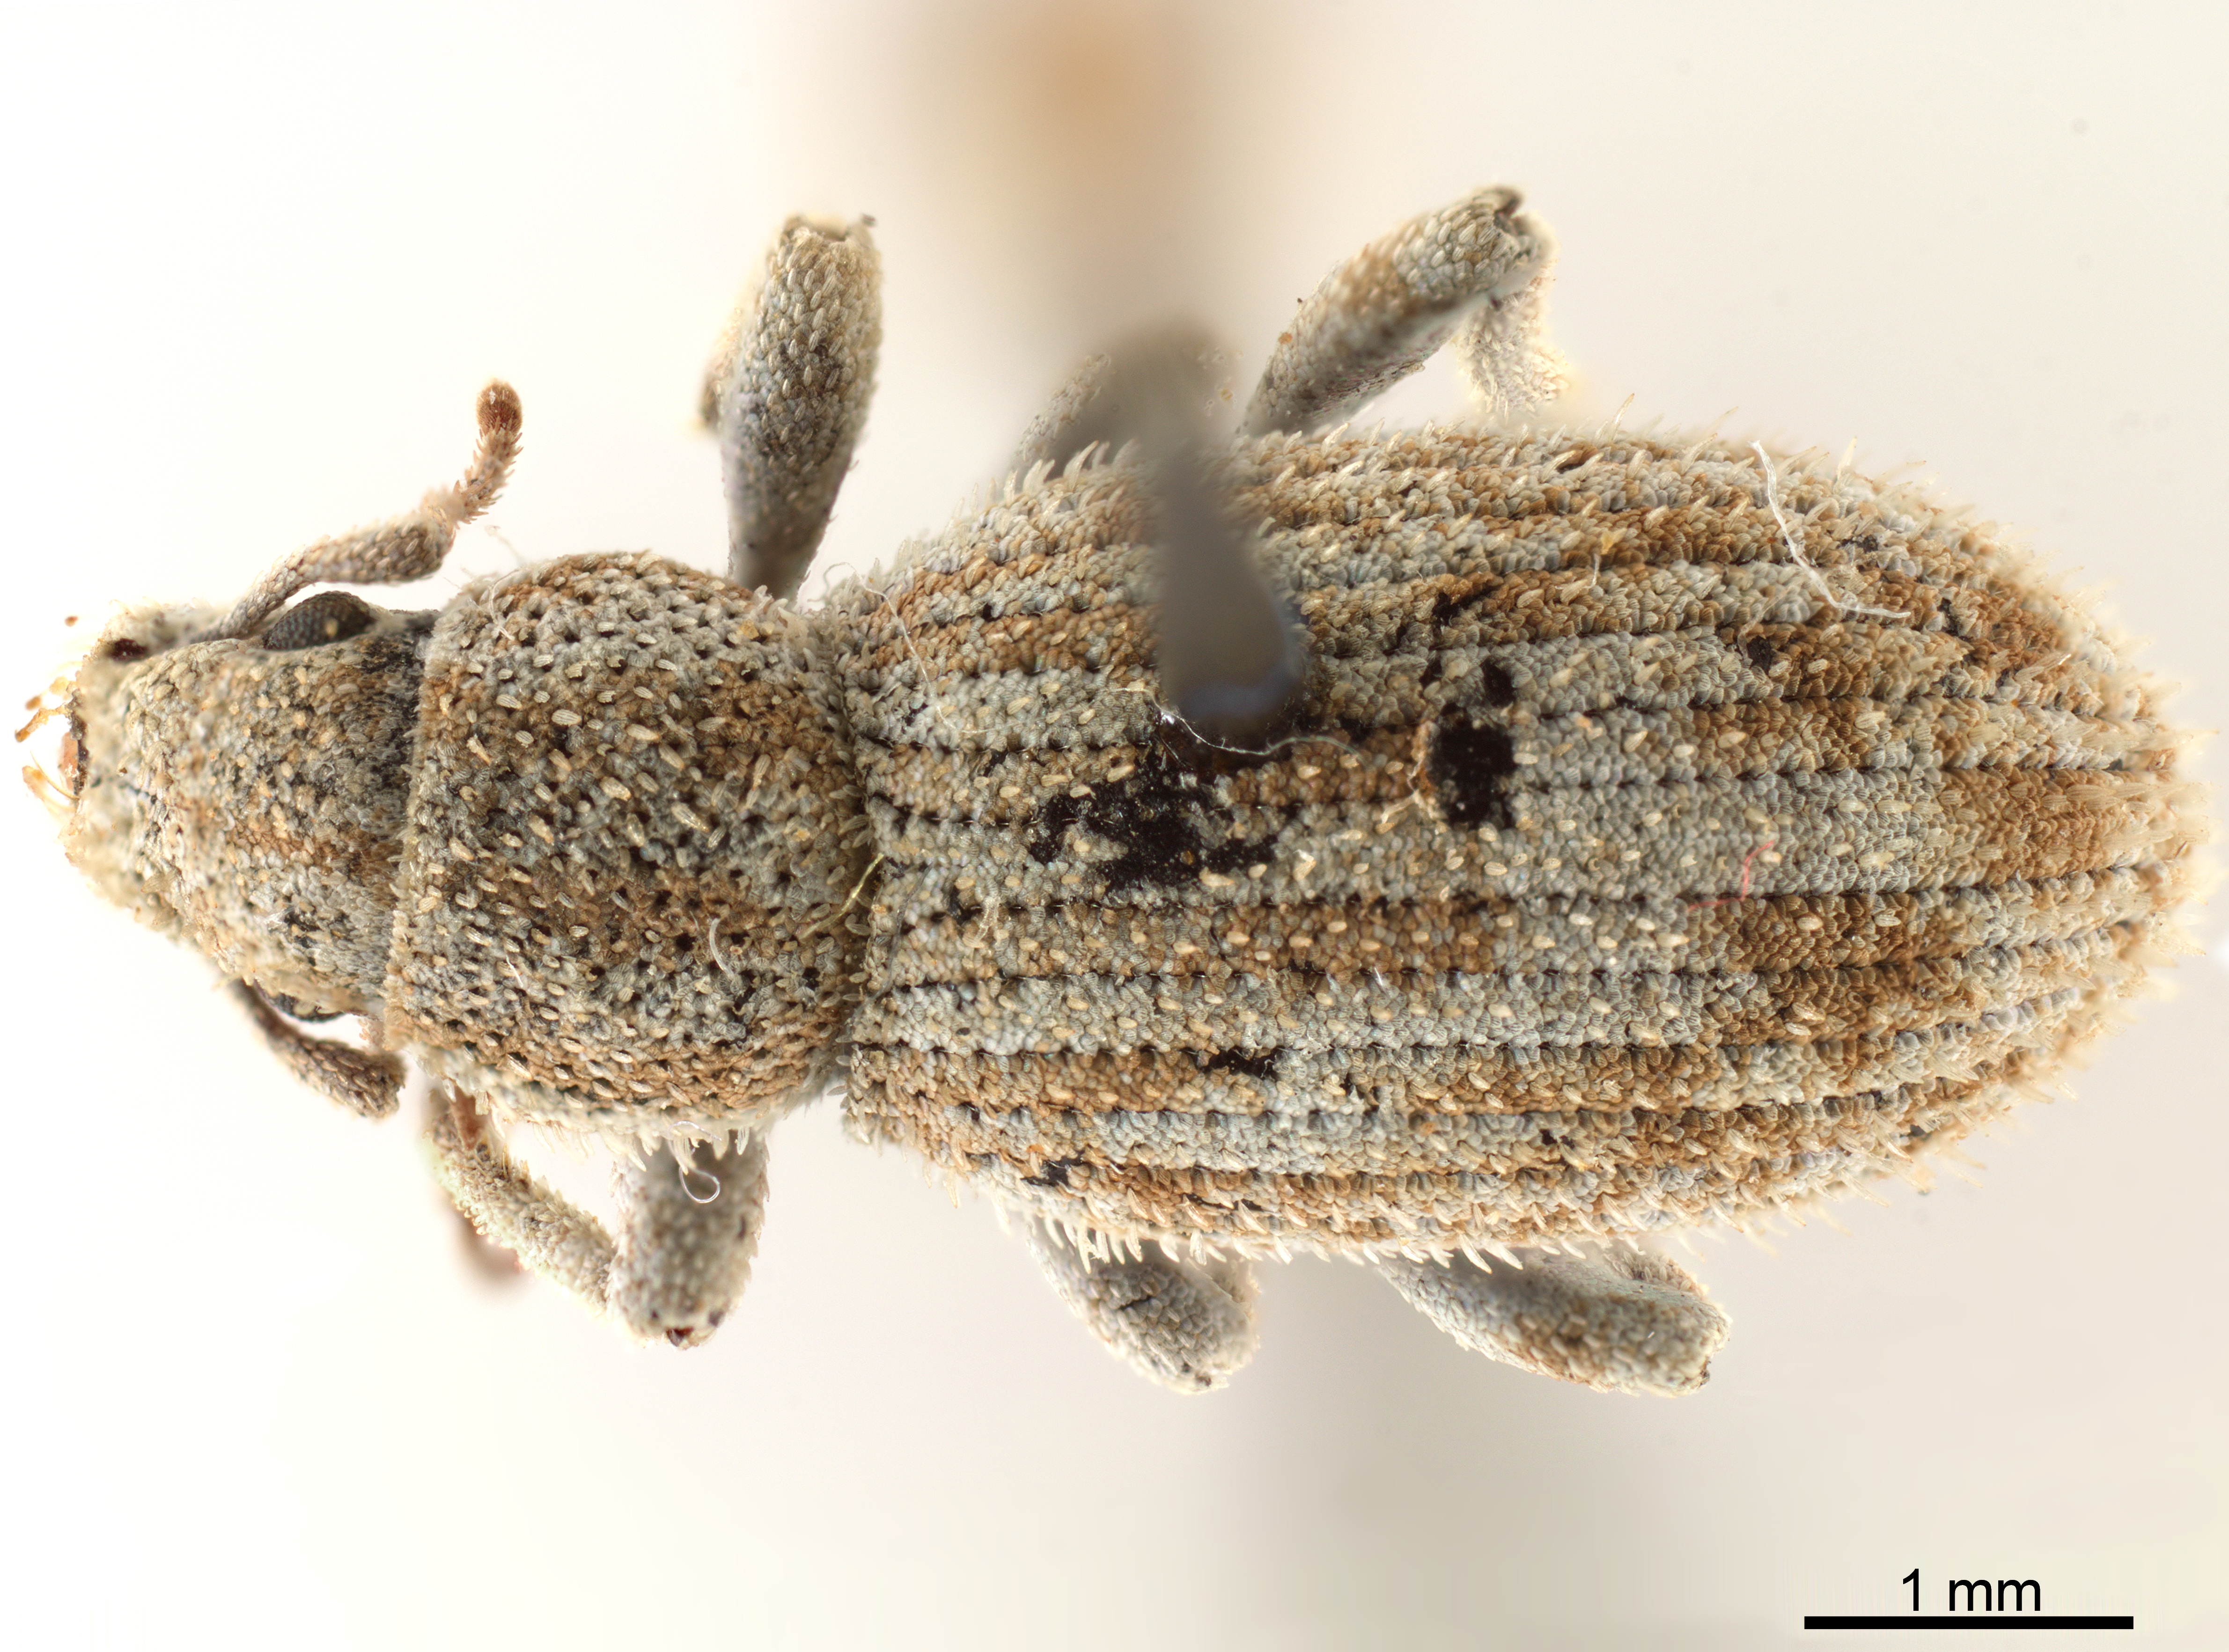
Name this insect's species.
Eucyllus vagans
